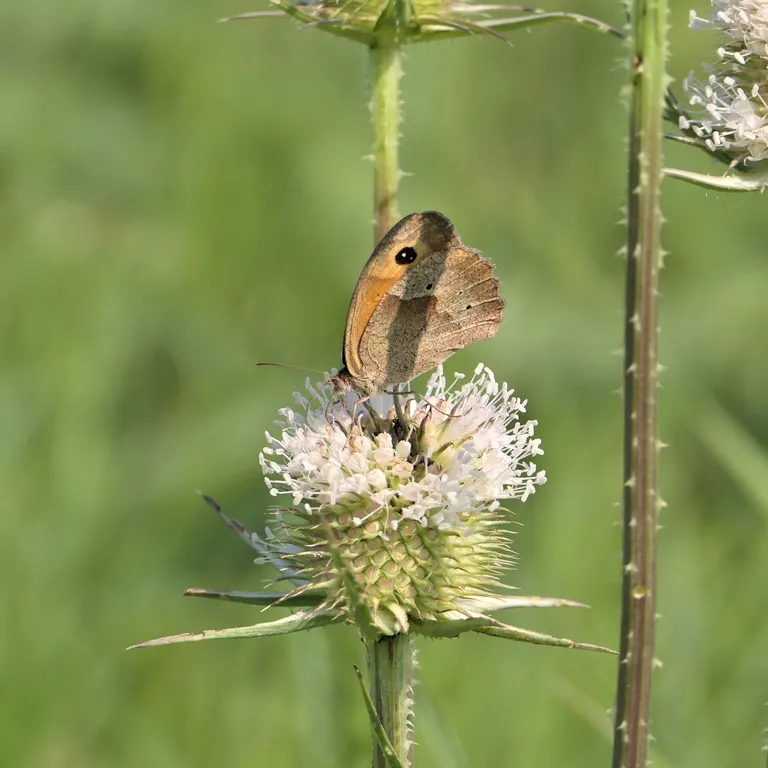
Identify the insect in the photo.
Maniola jurtina
